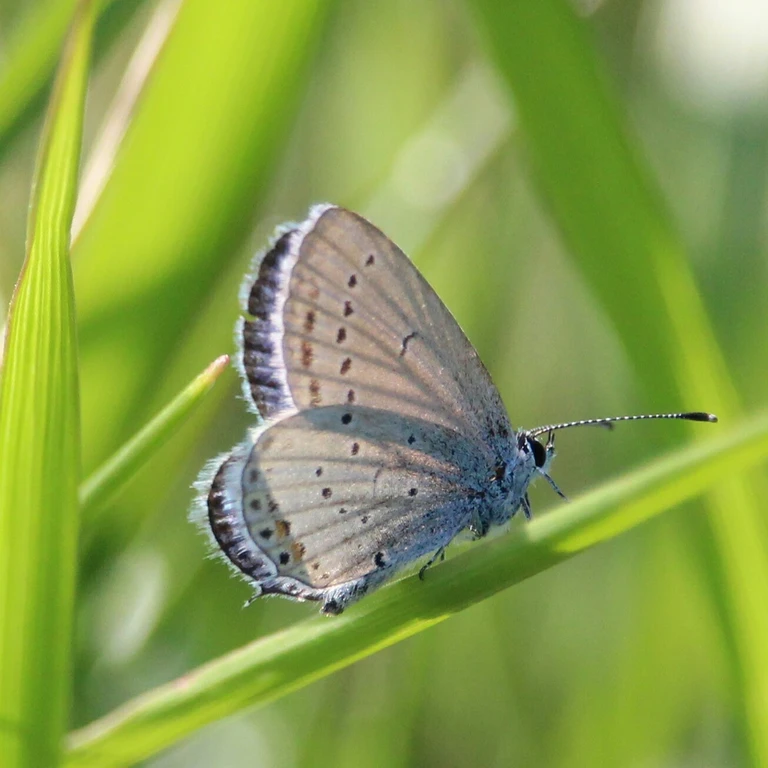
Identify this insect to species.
Cupido argiades (also Elkalyce argiades)
